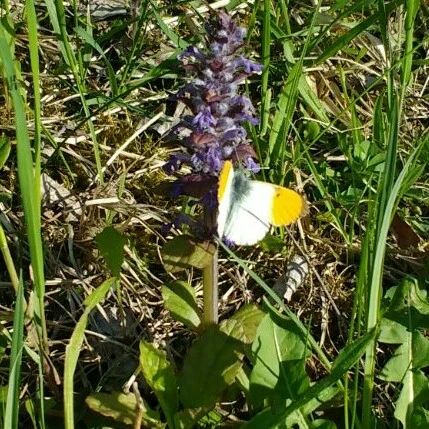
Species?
Anthocharis cardamines
